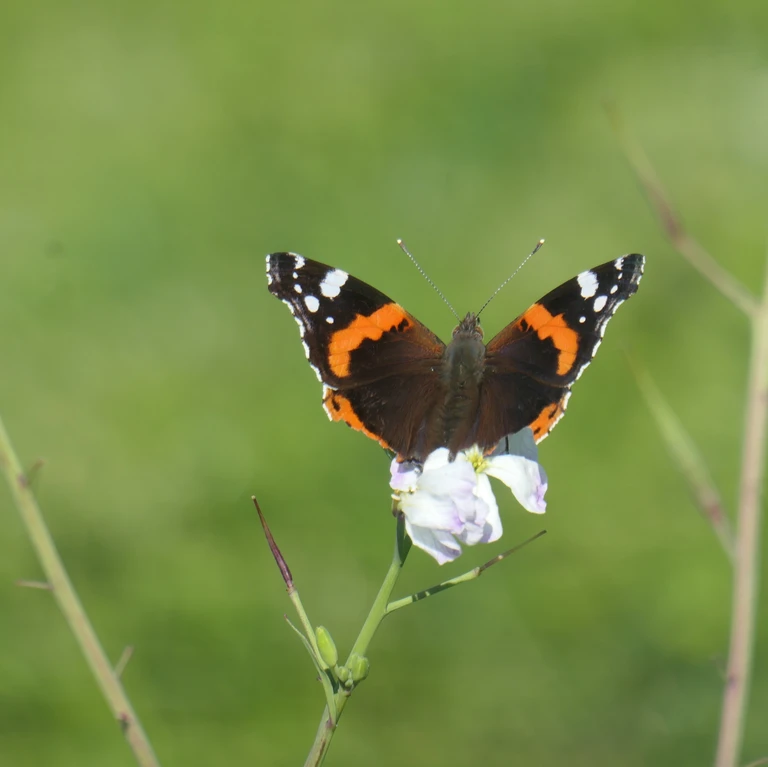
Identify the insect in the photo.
Vanessa atalanta
